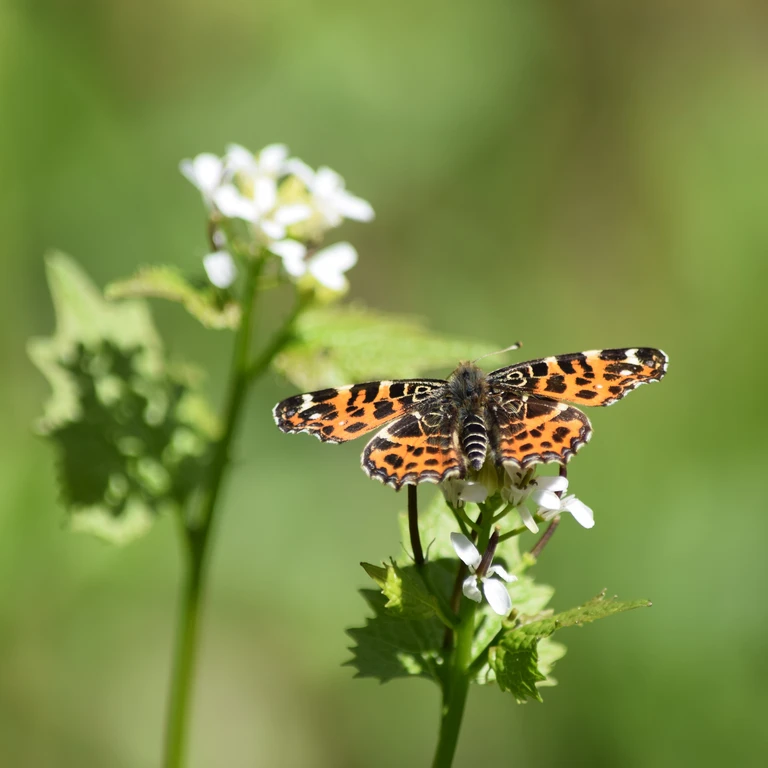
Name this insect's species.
Araschnia levana
